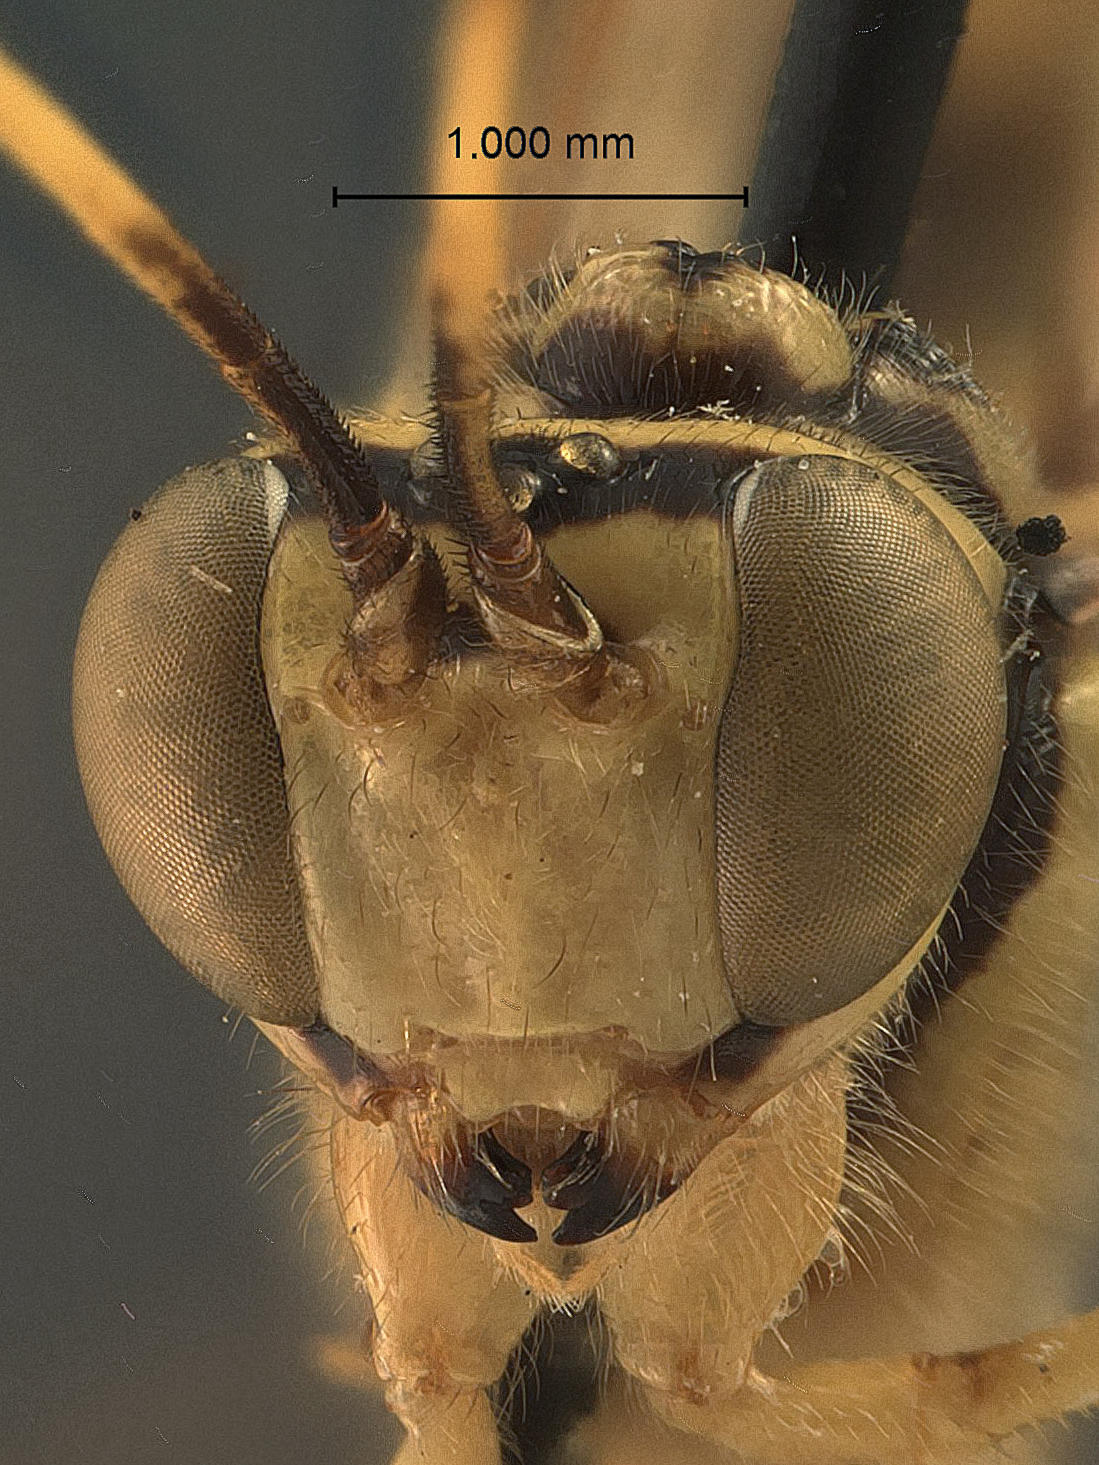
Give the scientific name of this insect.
Epirhyssa prolasia
